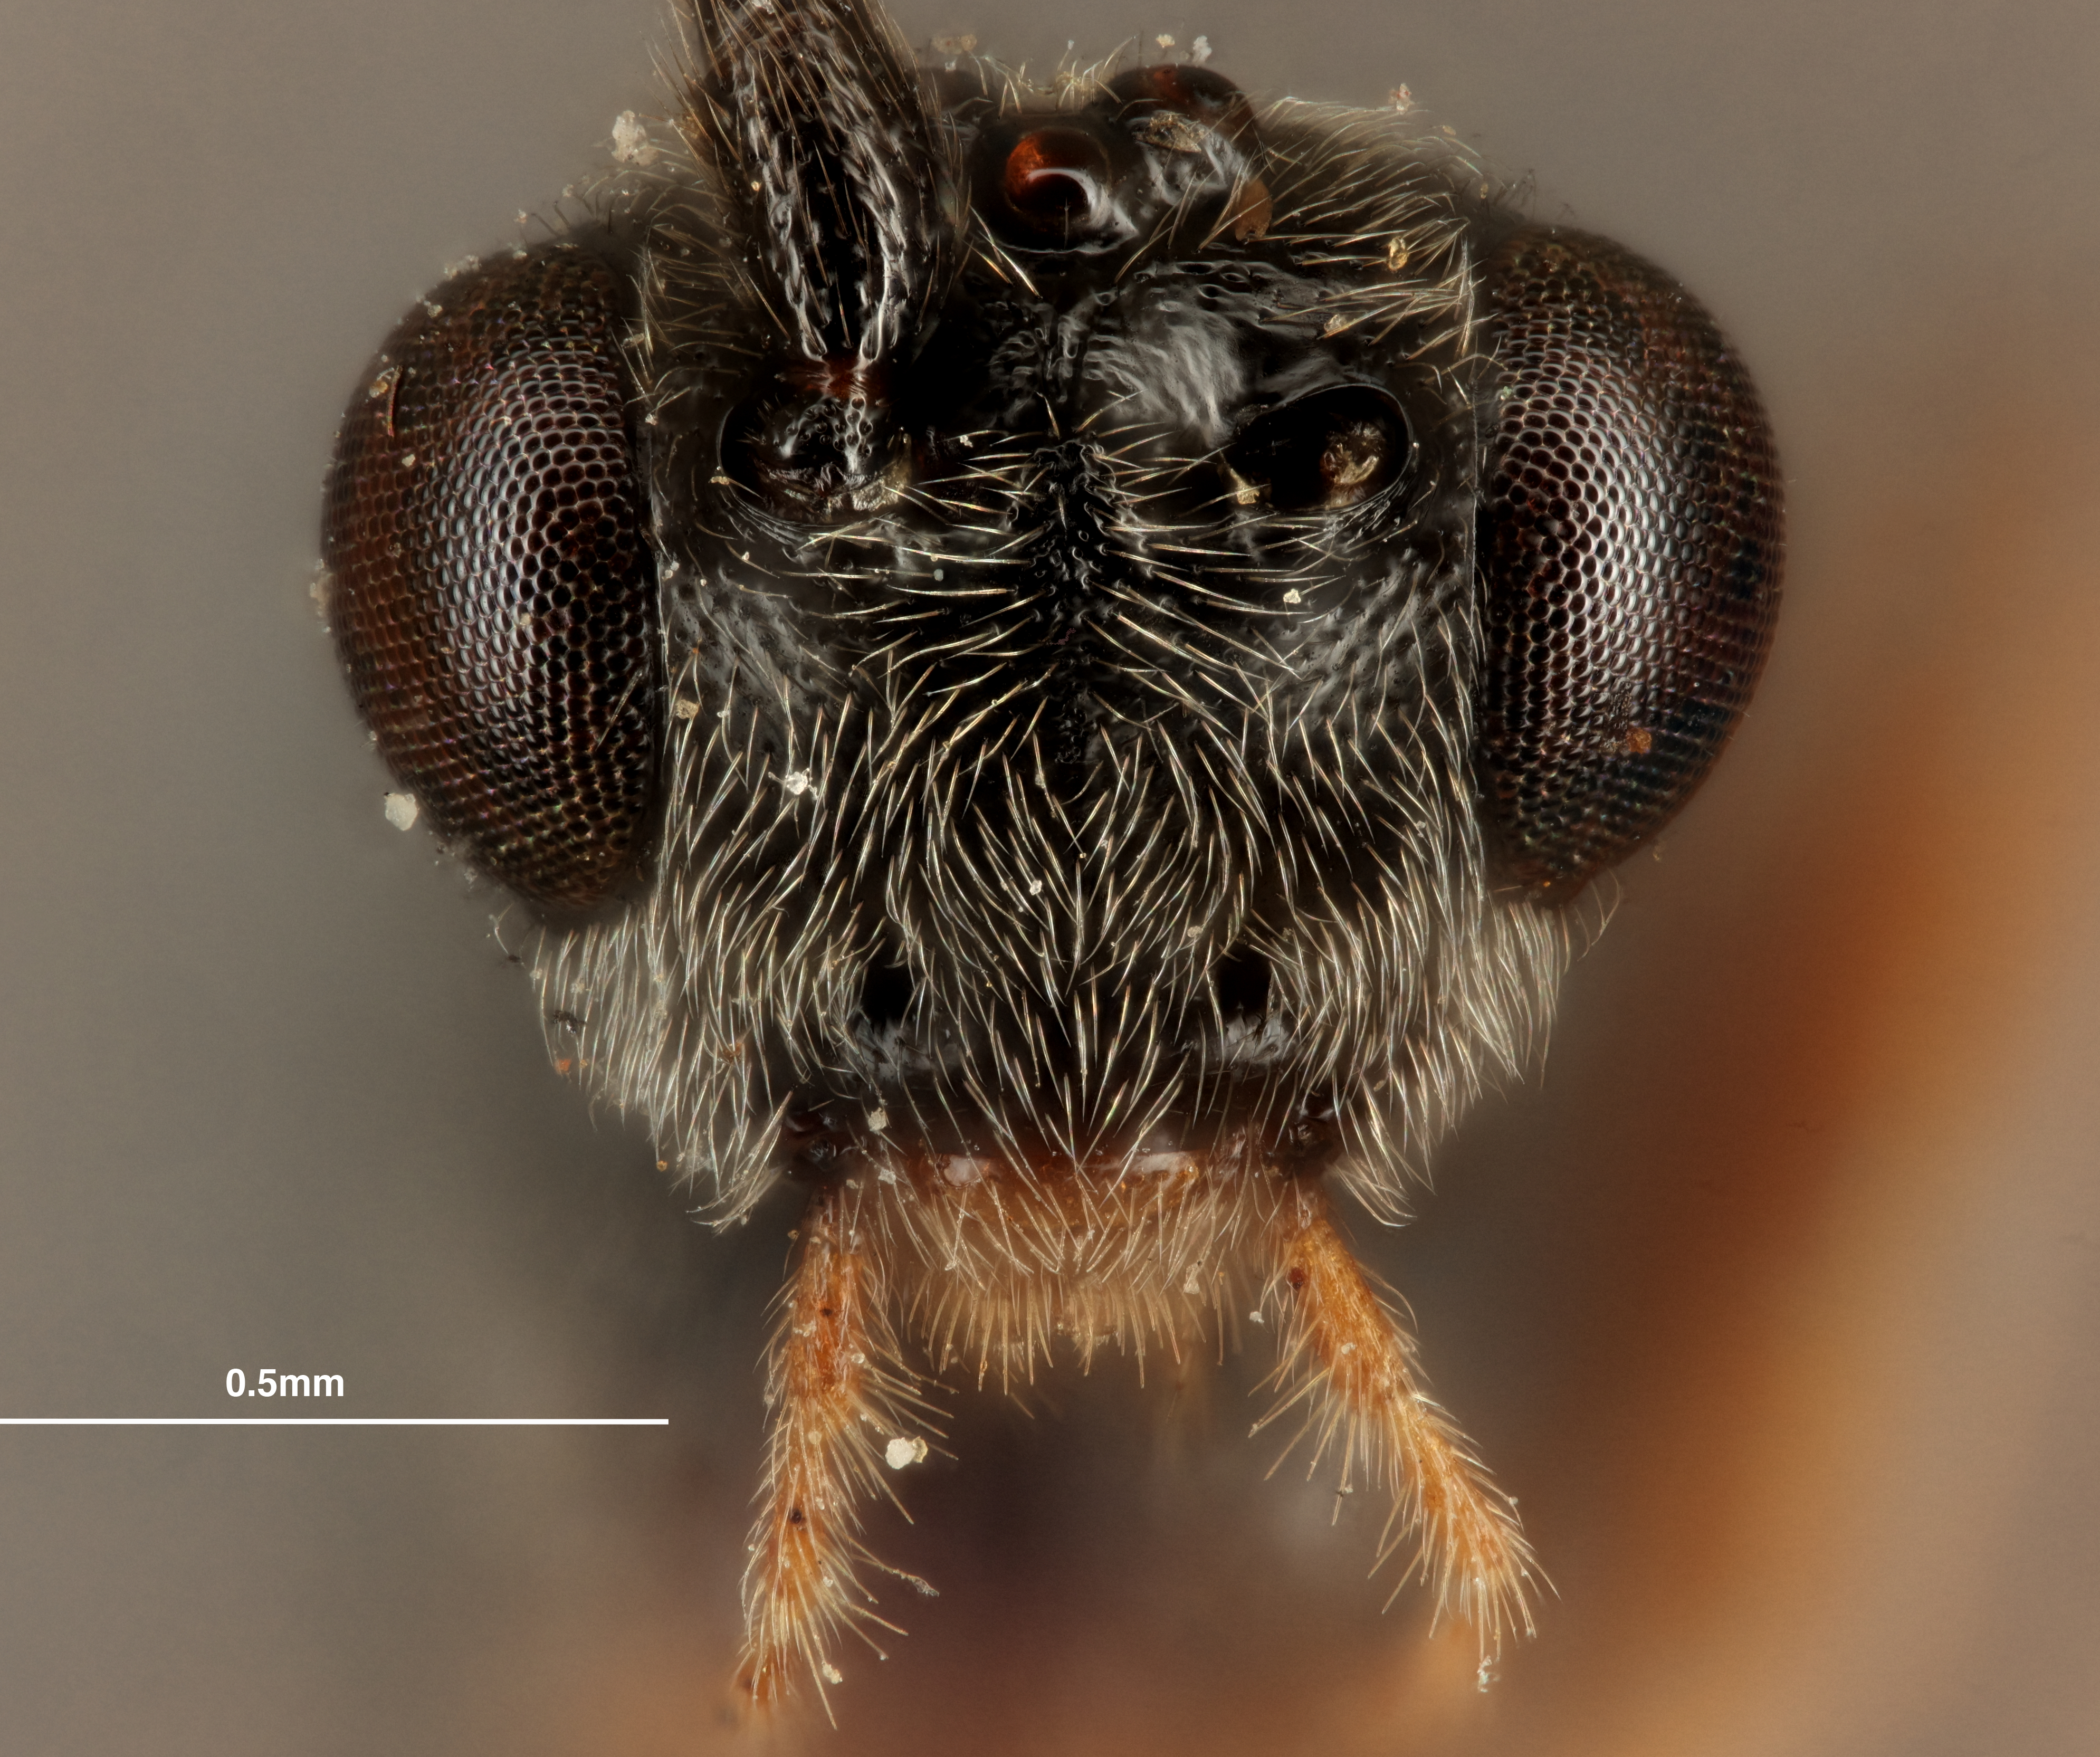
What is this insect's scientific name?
Agatha punctatovertex
